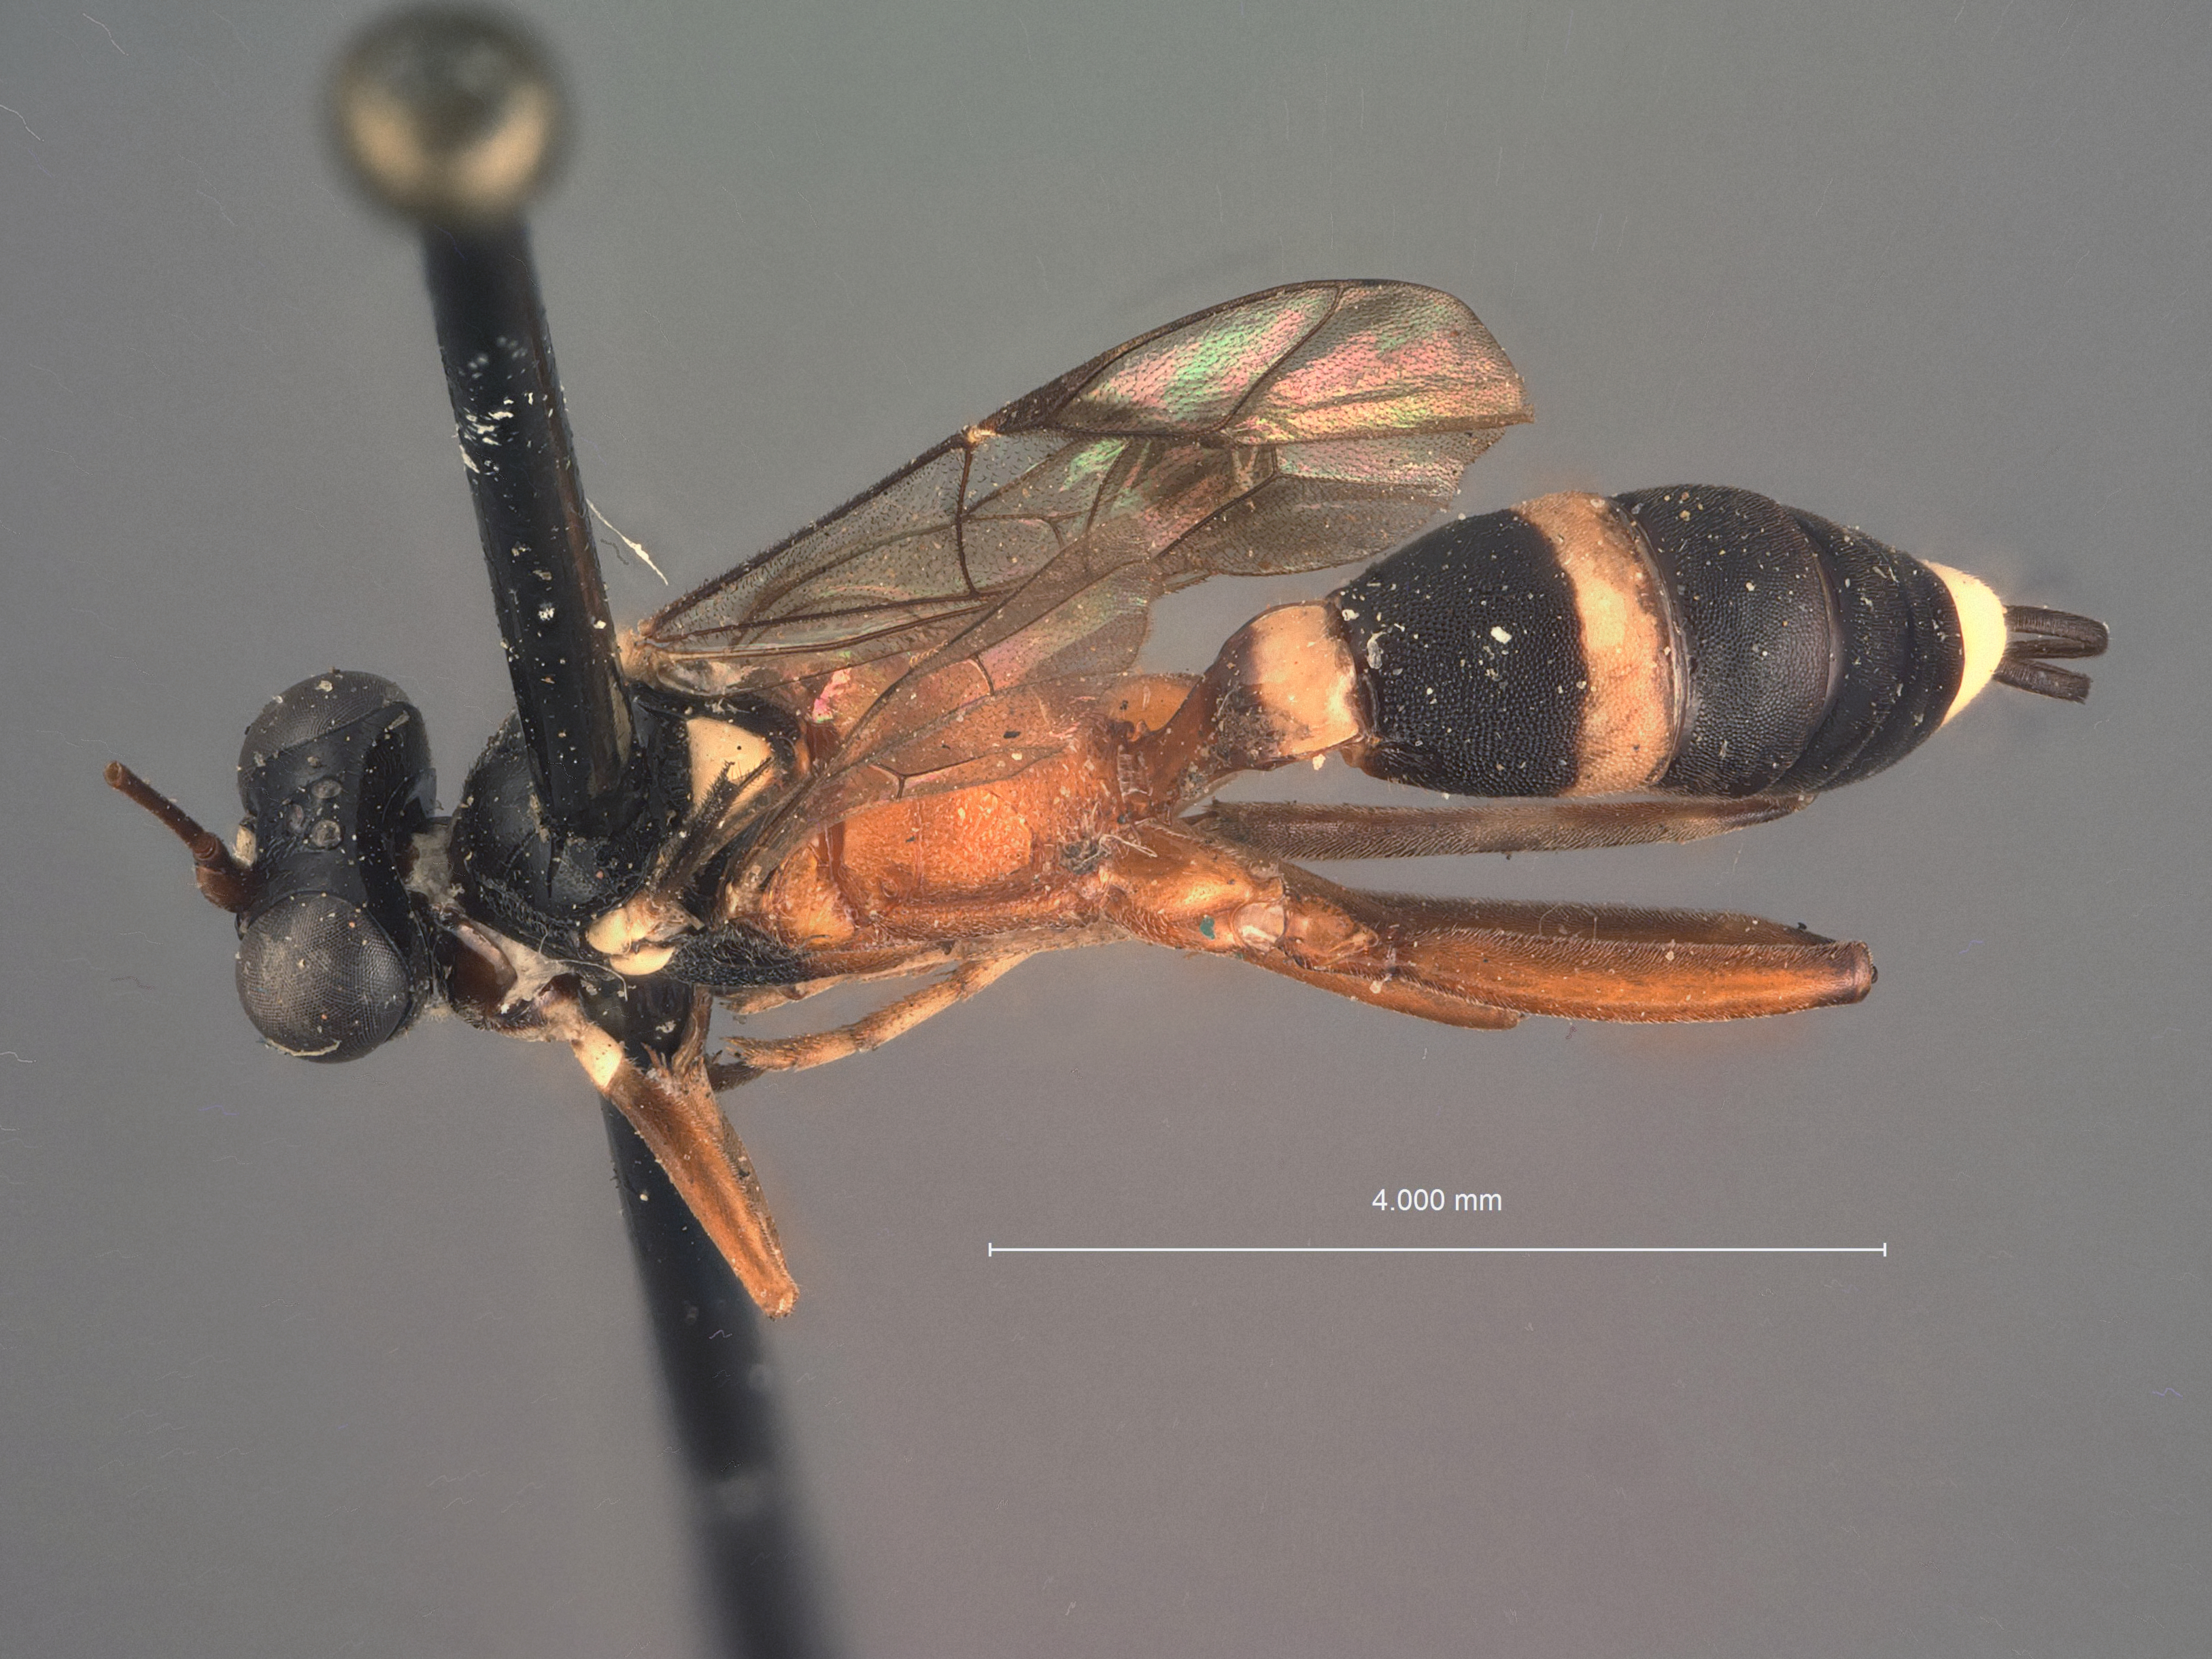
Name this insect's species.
Agrothereutes unifasciatus
